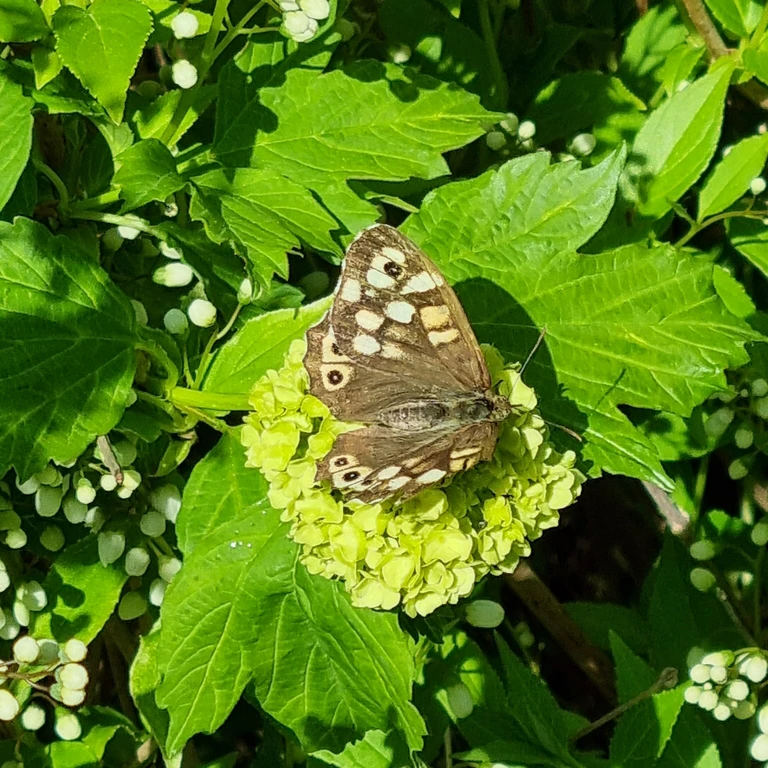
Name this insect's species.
Pararge aegeria
